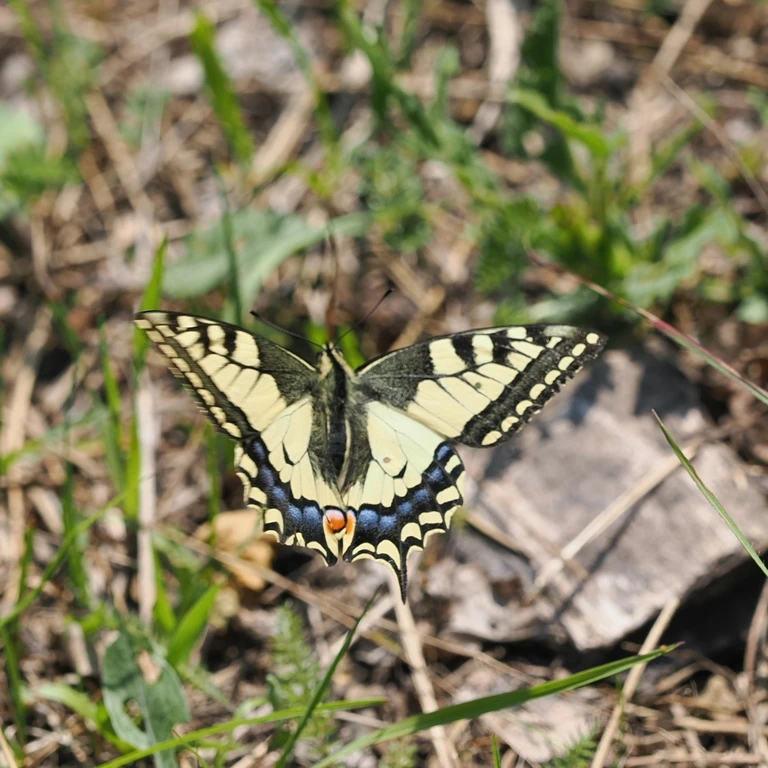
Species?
Papilio machaon
